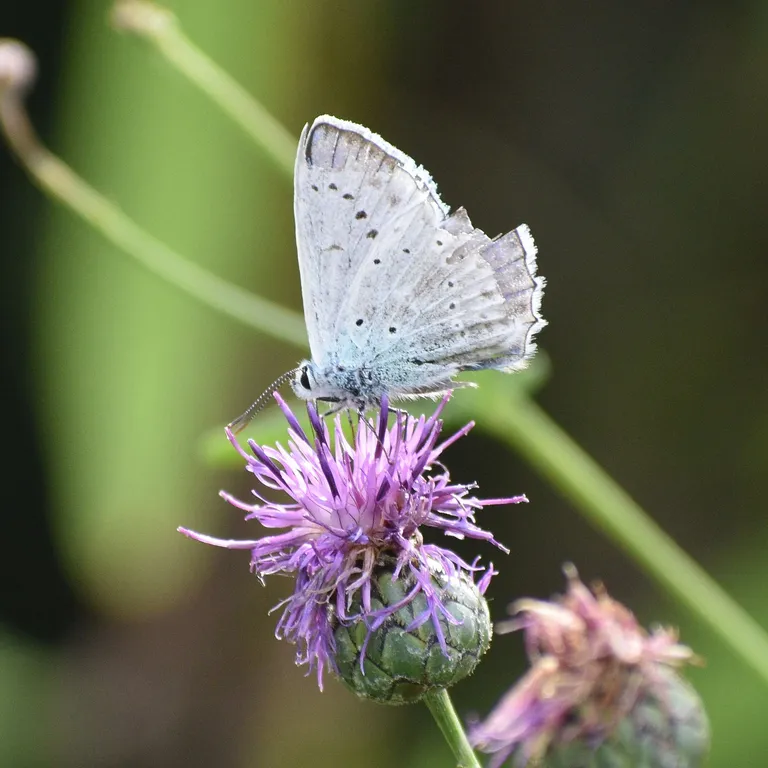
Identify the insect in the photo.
Polyommatus daphnis
